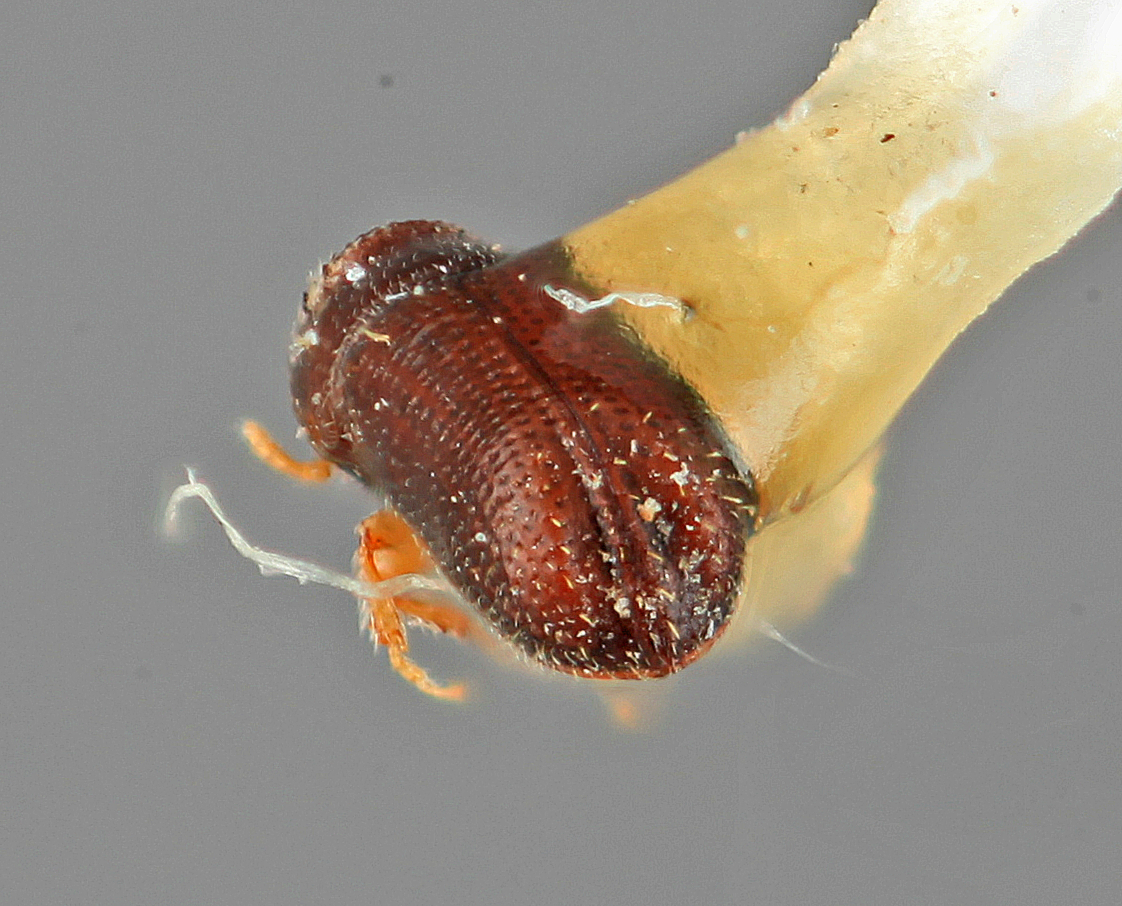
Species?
Pityophthorus pusillus
